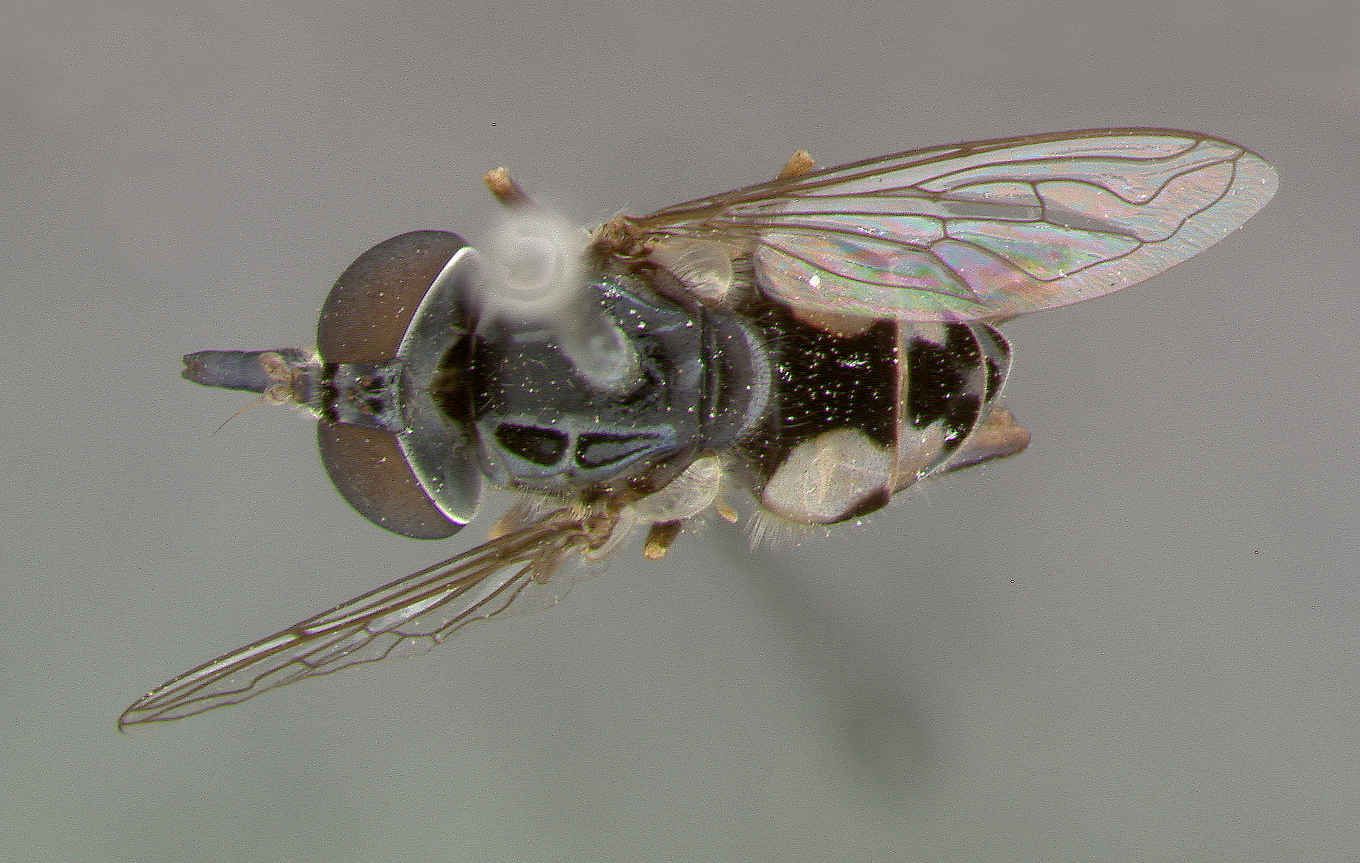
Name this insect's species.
Lycastrirhyncha willistoni
